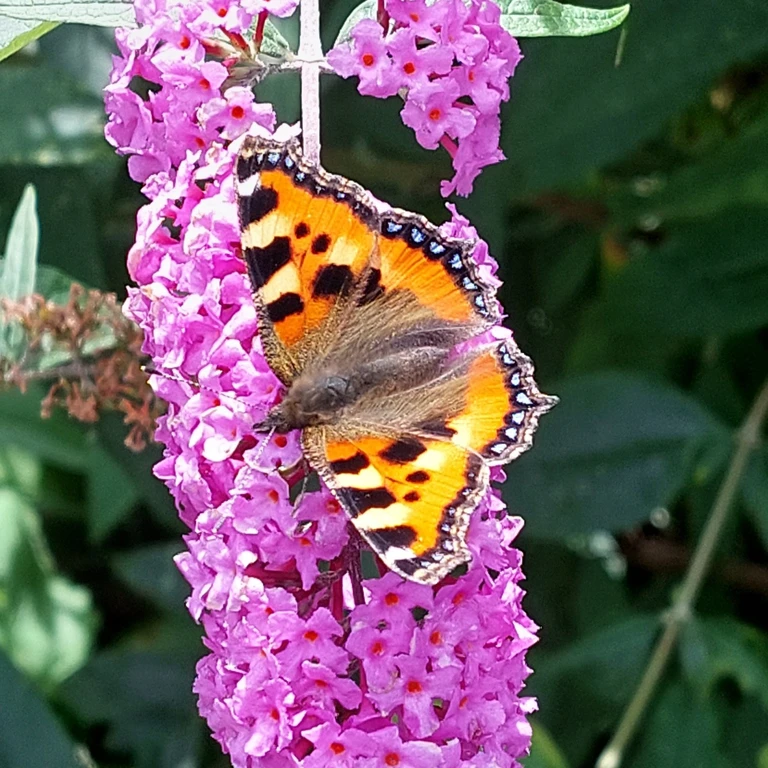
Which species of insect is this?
Aglais urticae
